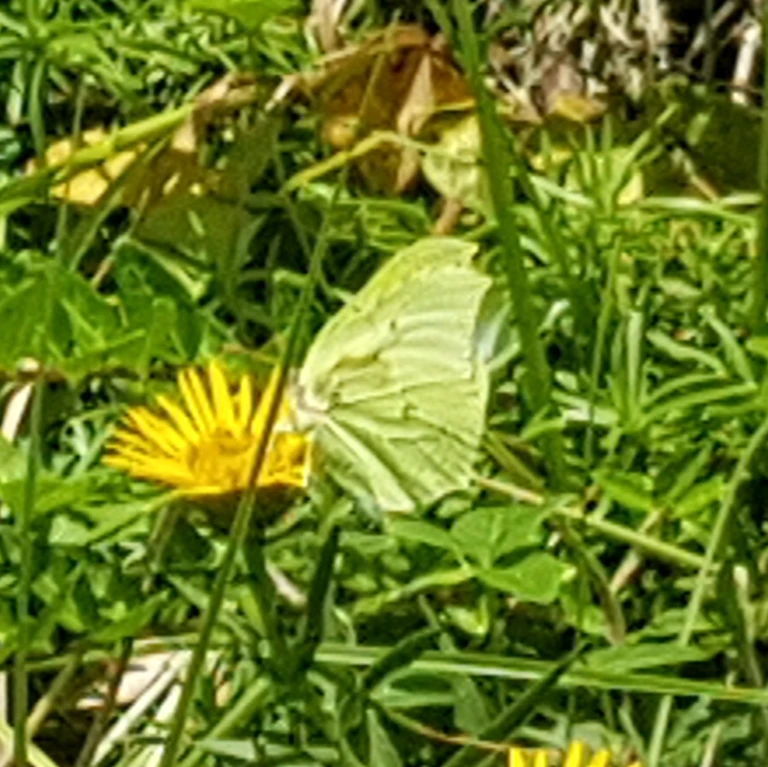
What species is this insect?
Gonepteryx rhamni
